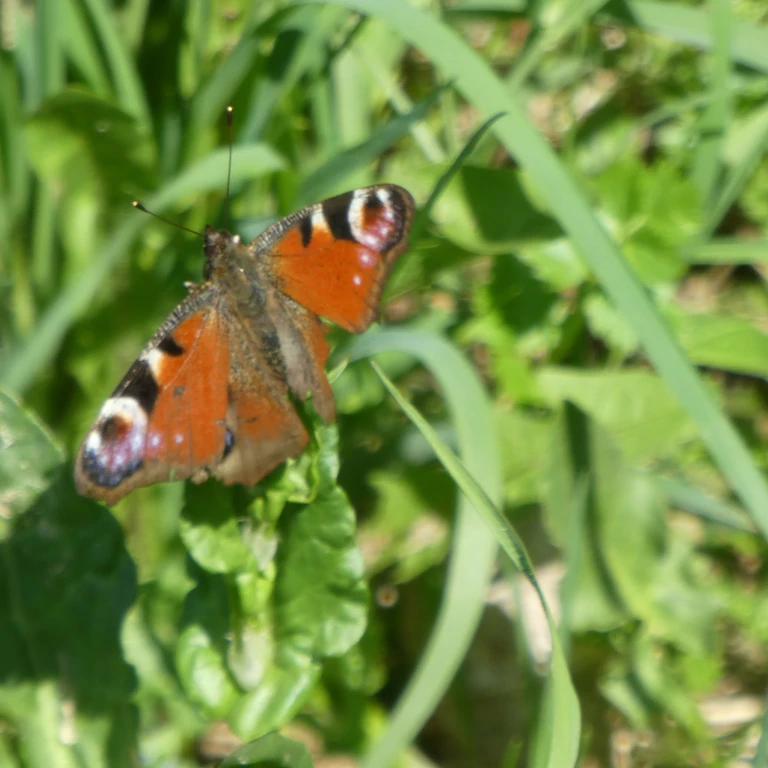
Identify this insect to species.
Aglais io
